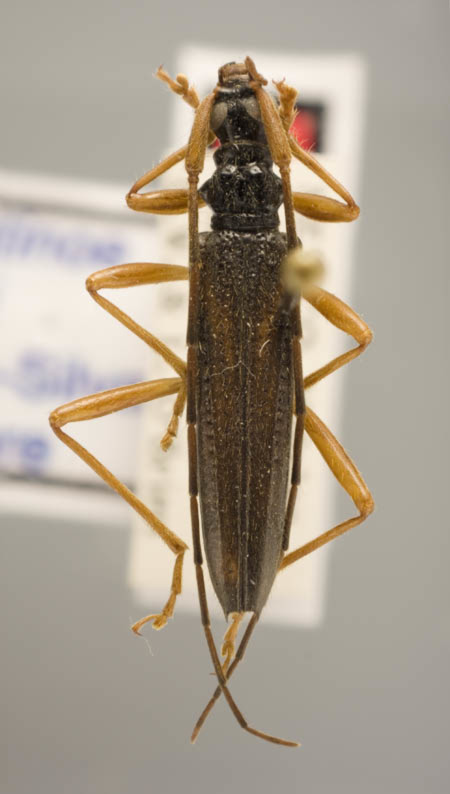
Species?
Novantinoe morrisi
